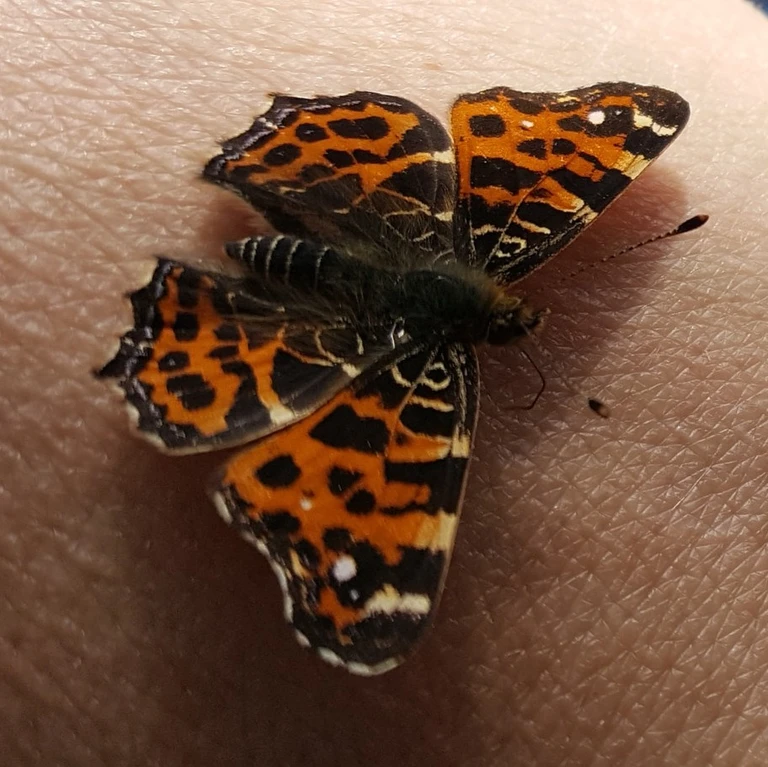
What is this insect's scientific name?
Araschnia levana
